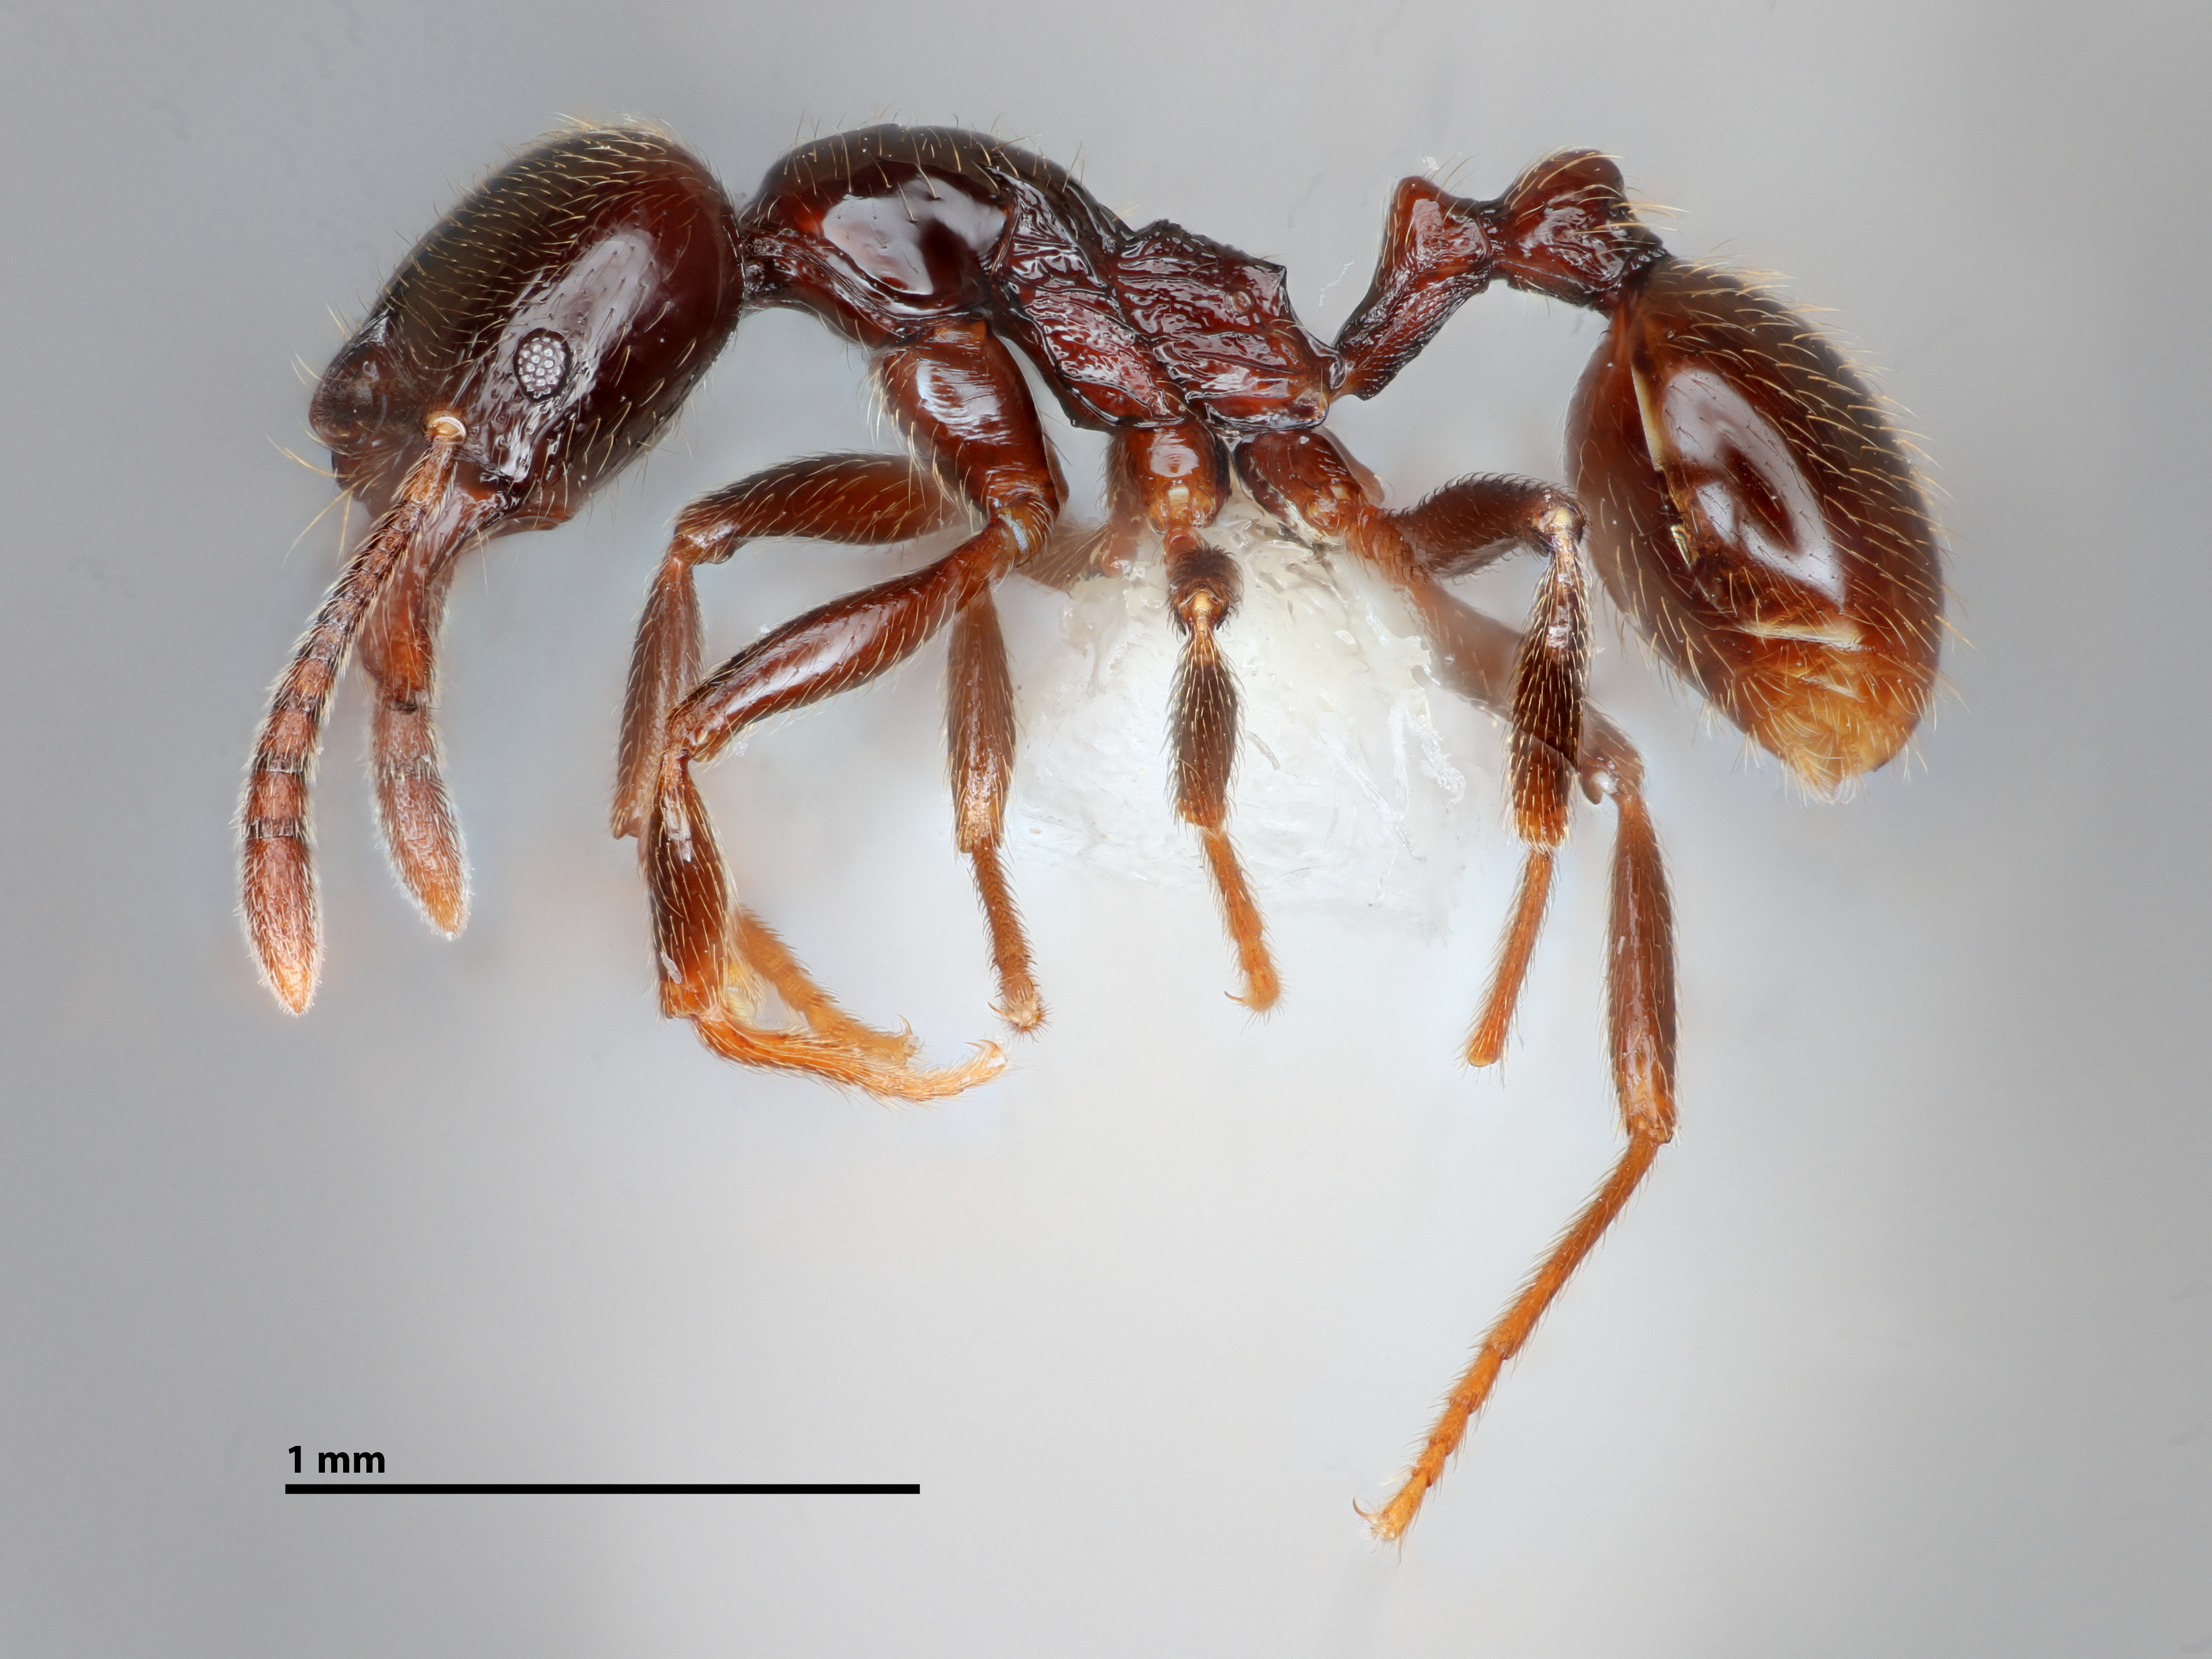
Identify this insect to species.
Stenamma maximon
